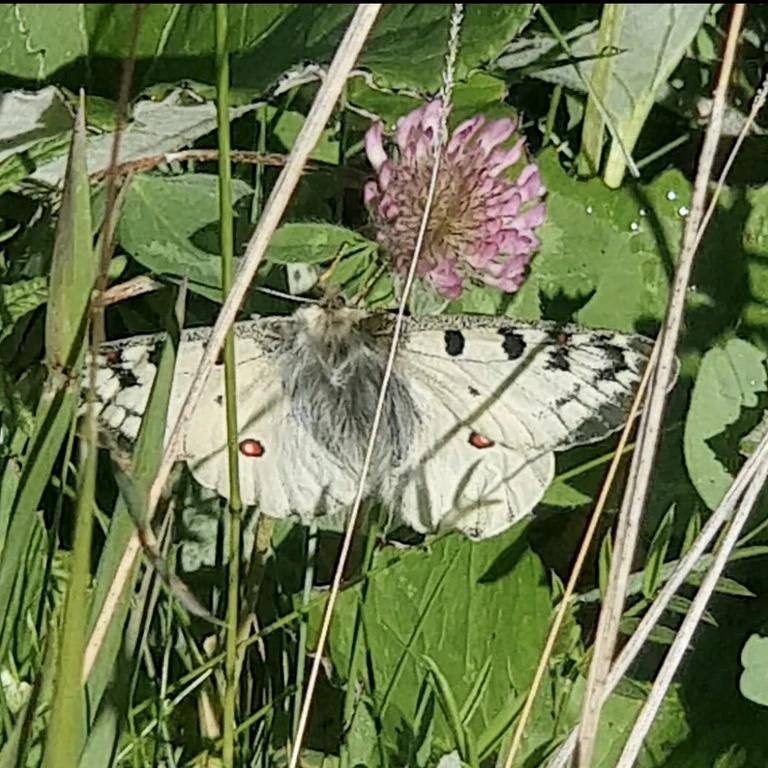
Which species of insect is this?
Parnassius phoebus
